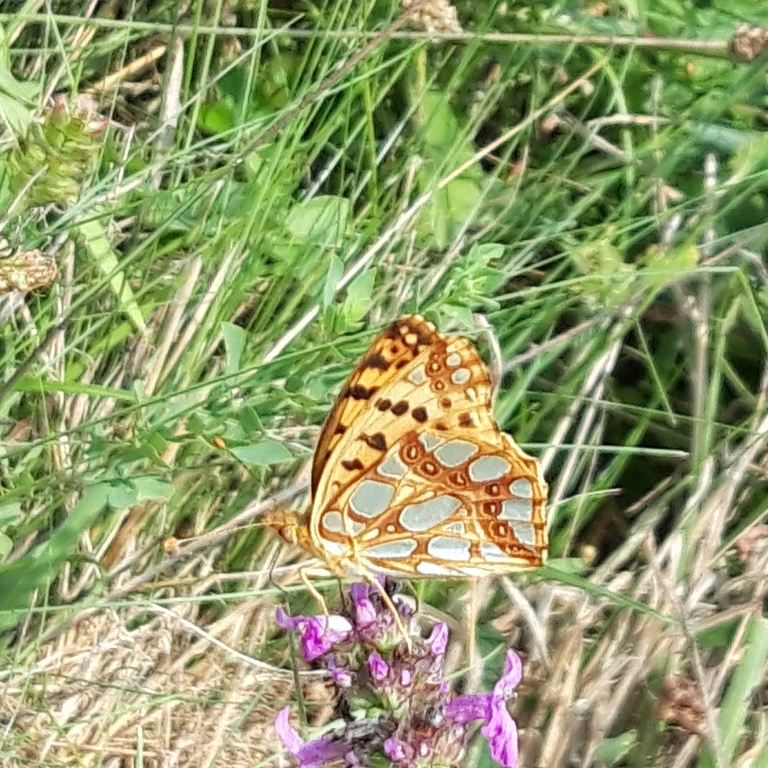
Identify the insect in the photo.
Issoria lathonia
